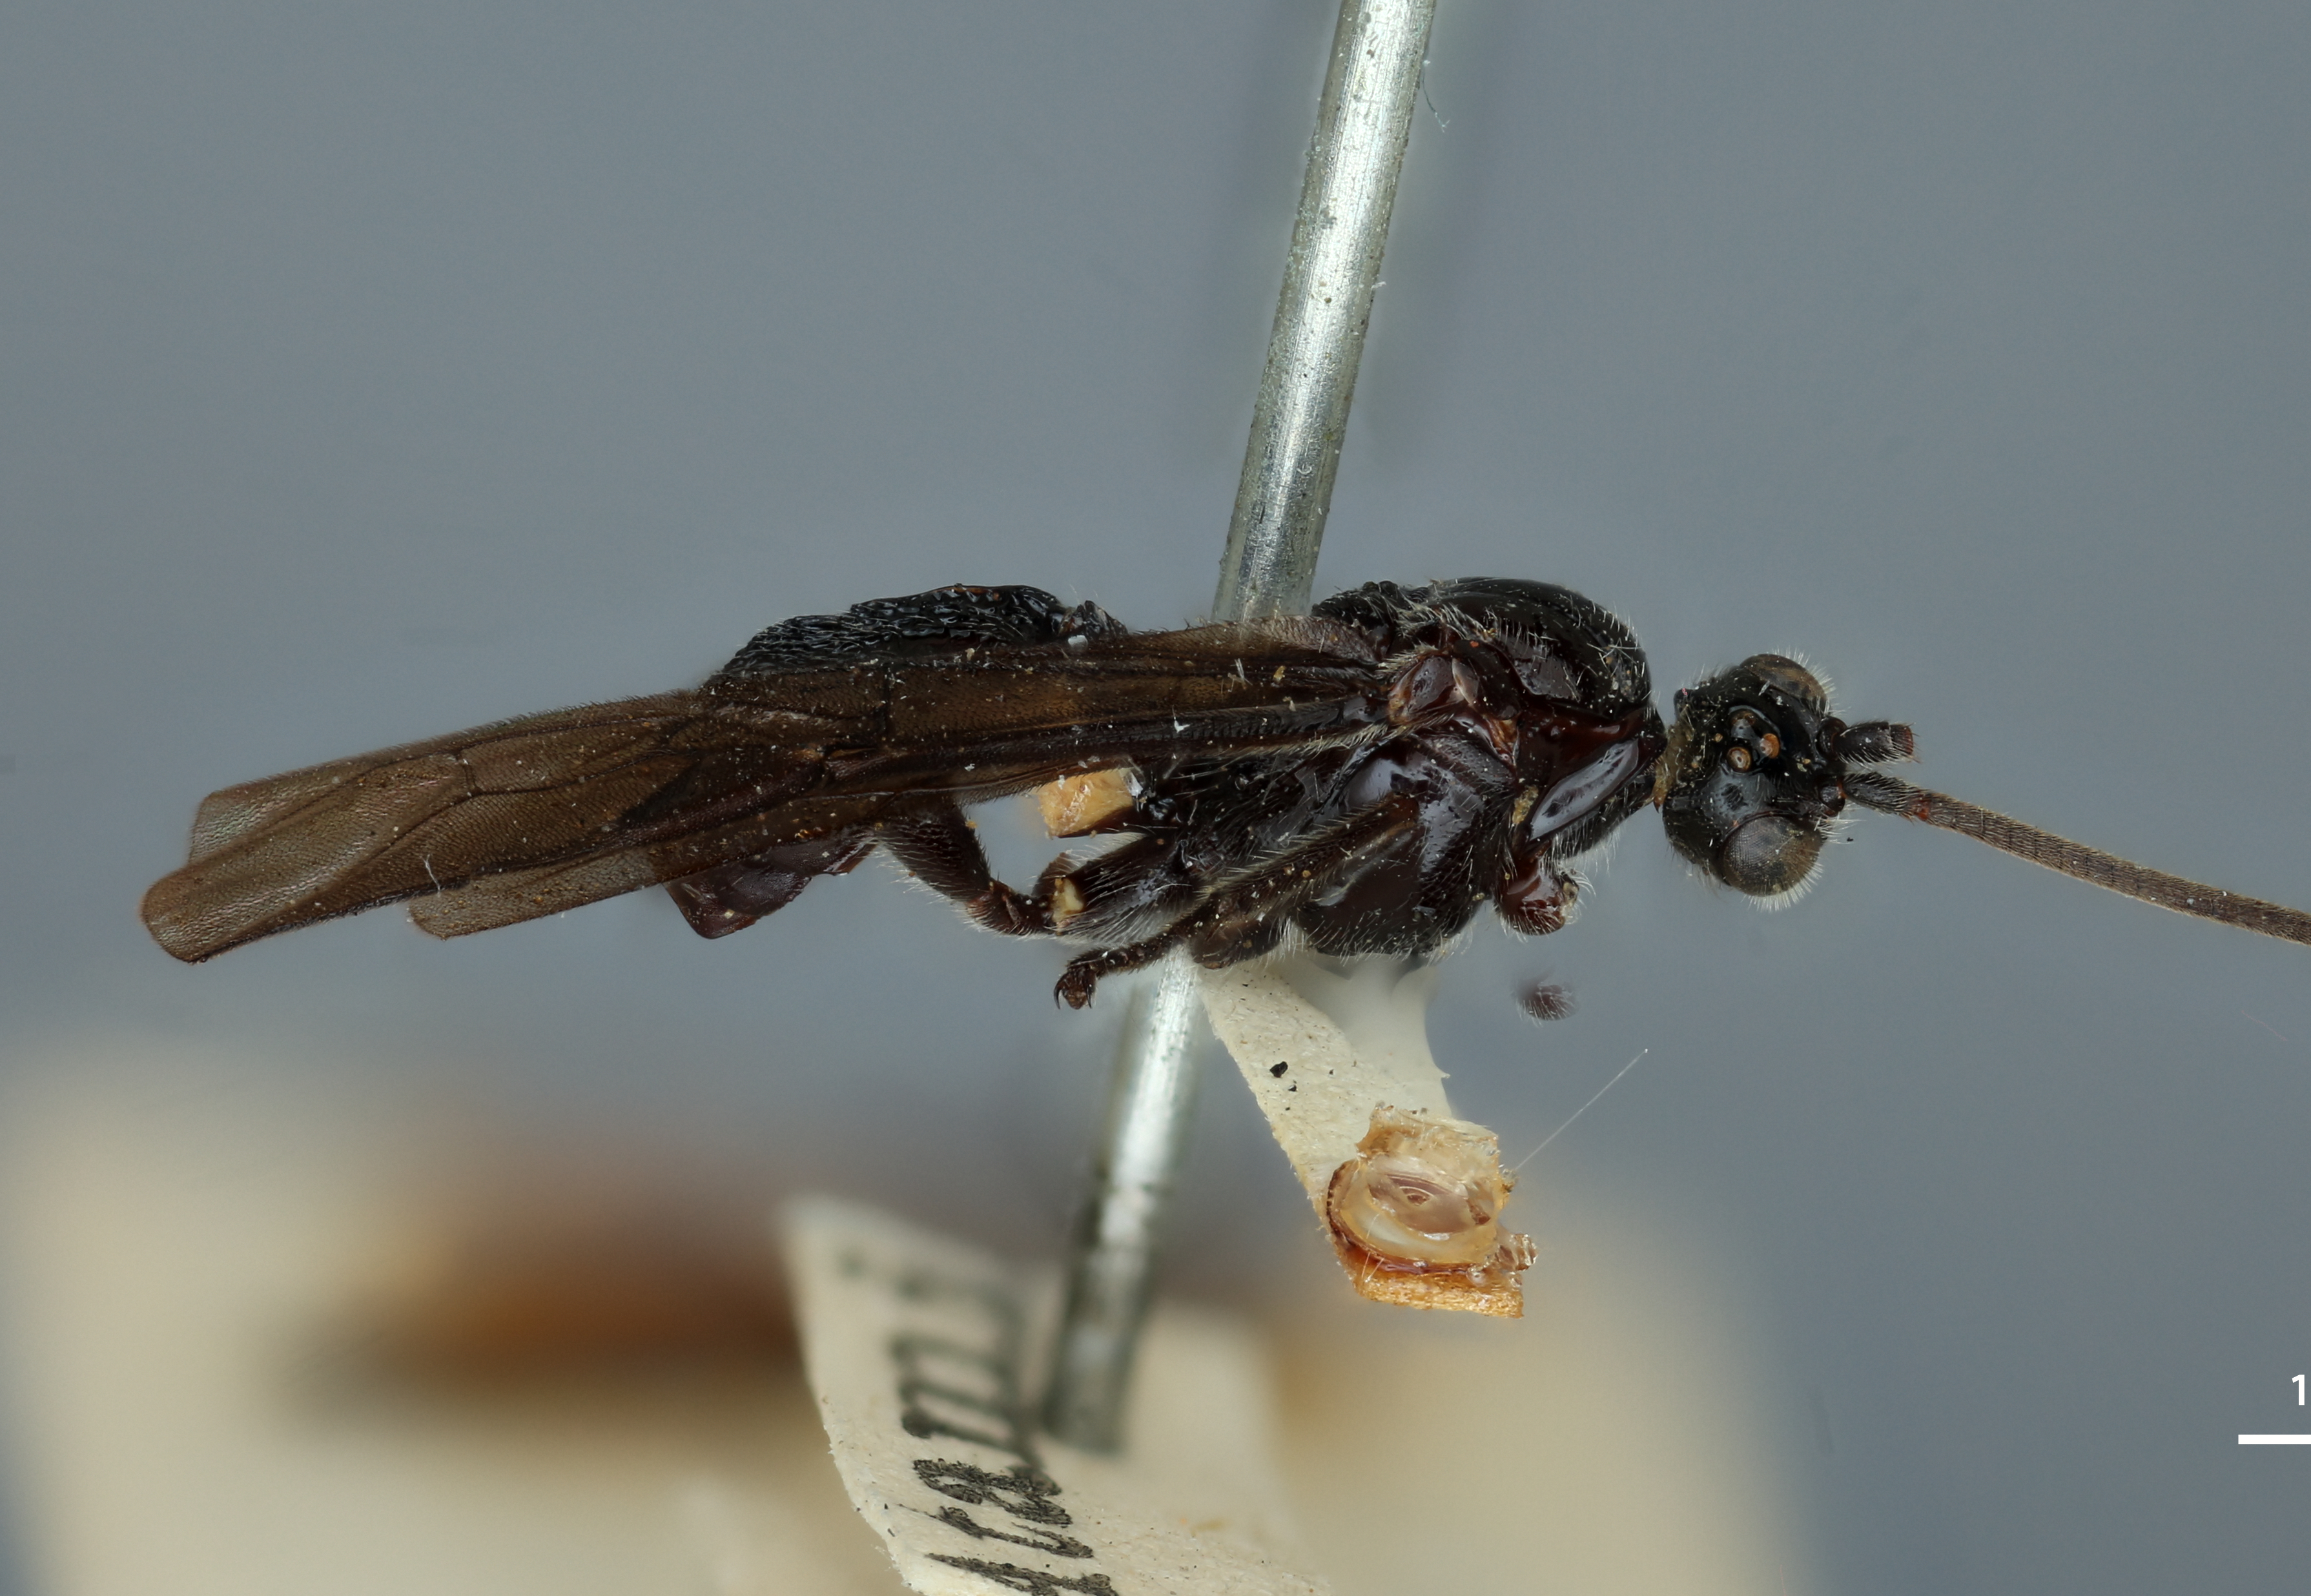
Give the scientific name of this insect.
Chelonogastra koebelei
